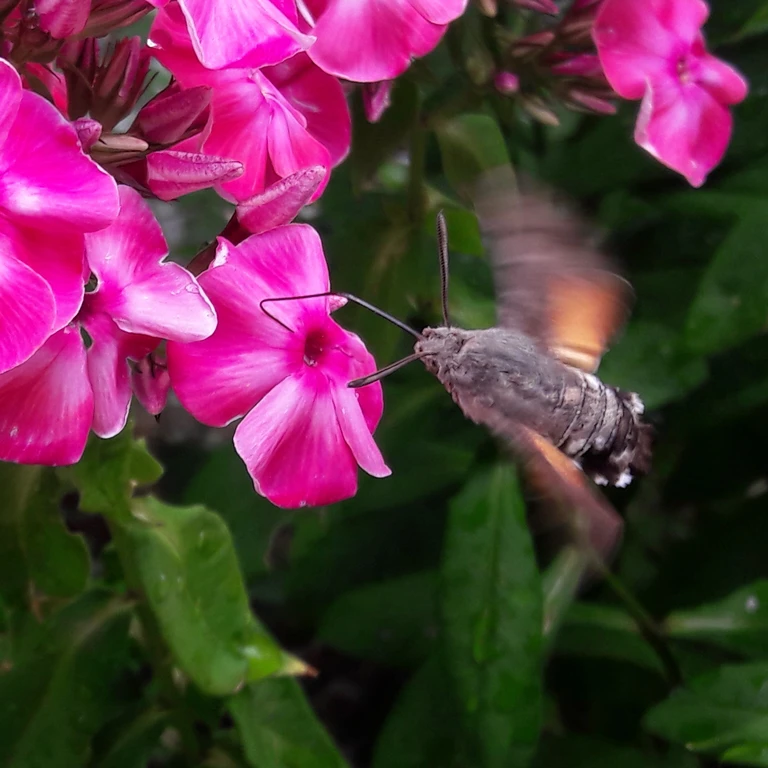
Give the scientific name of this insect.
Macroglossum stellatarum
